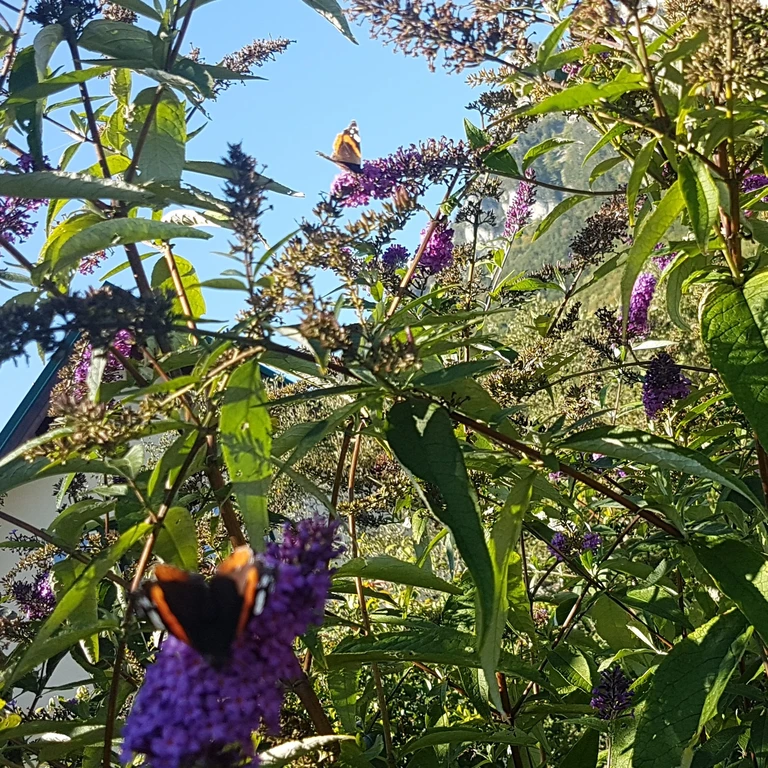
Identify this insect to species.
Vanessa atalanta
